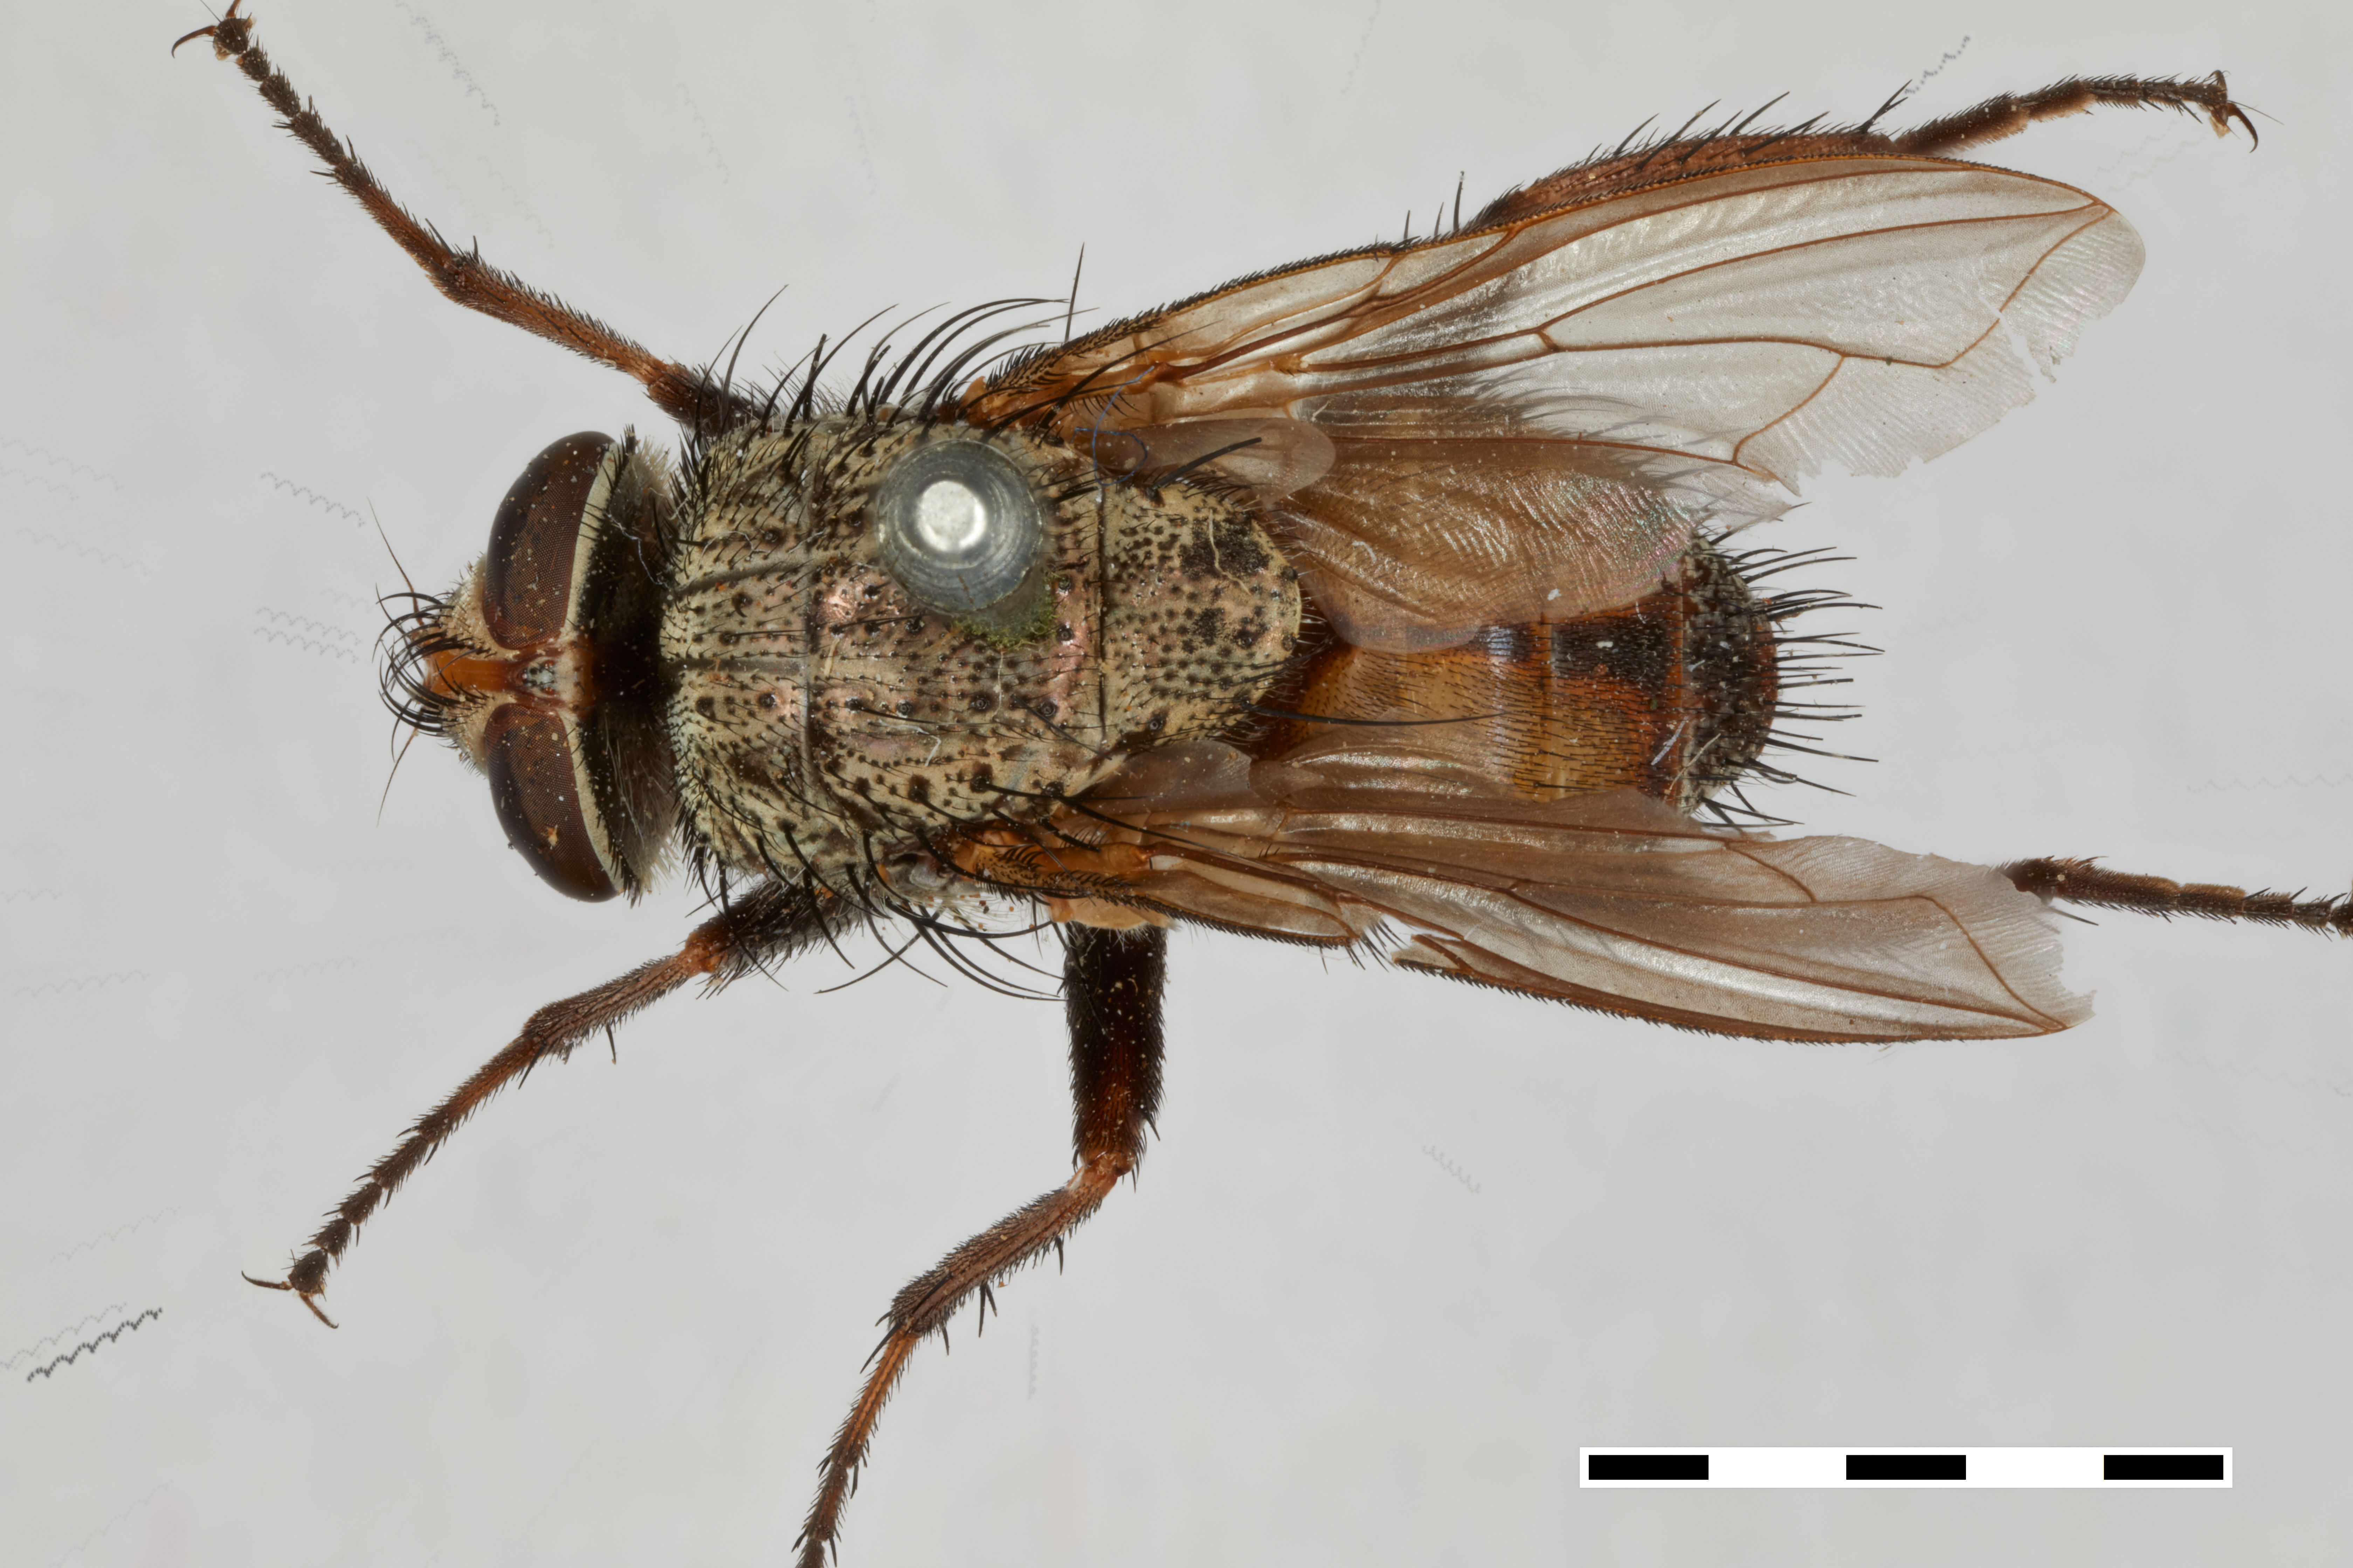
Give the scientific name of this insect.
Metallea robusta
